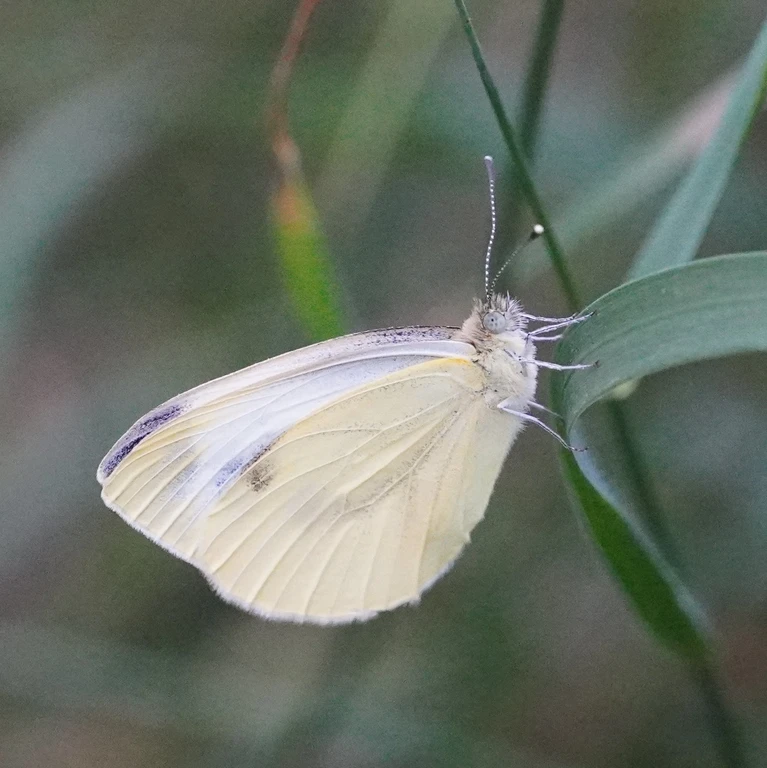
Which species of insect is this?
Pieris napi
